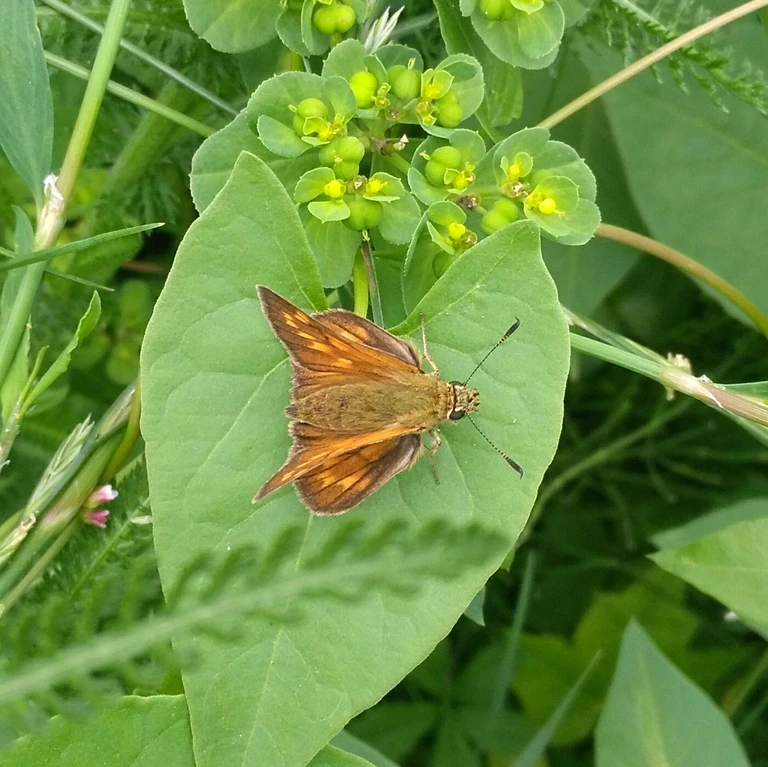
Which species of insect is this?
Ochlodes sylvanus (also Ochlodes venata)
